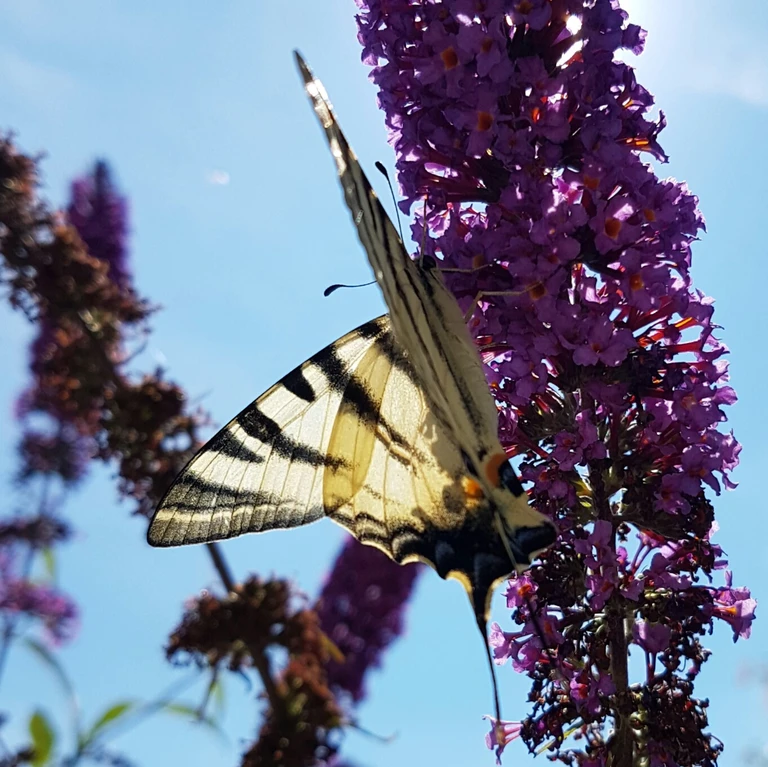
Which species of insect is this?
Iphiclides podalirius
